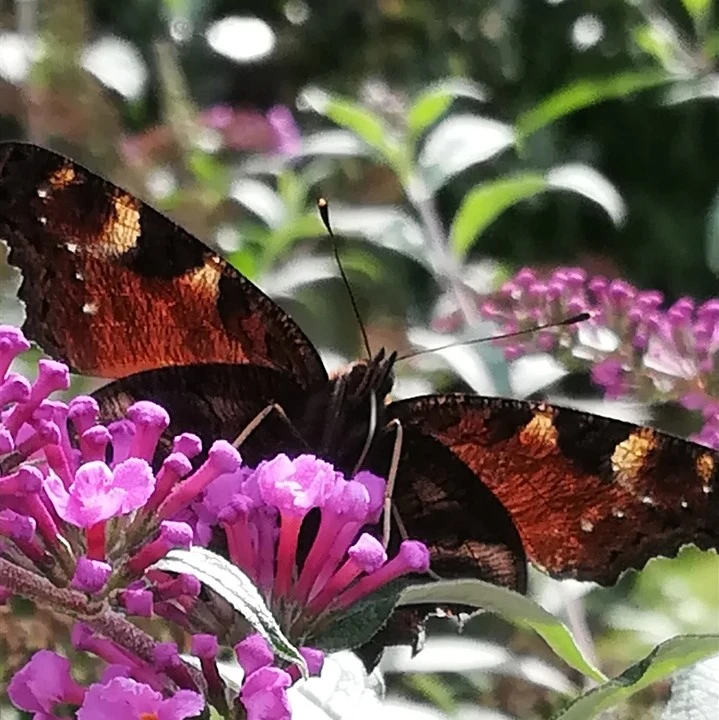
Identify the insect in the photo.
Aglais io
